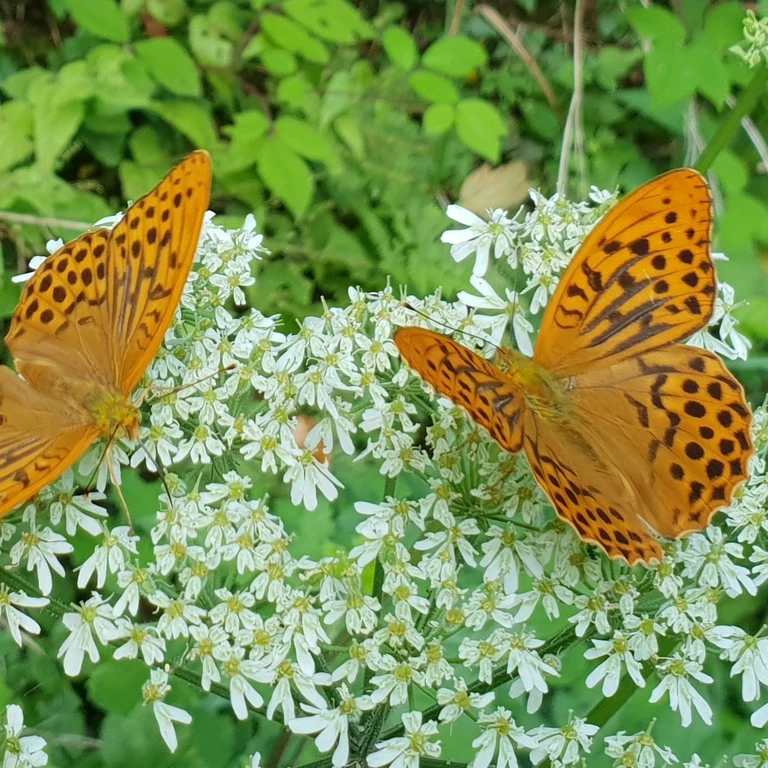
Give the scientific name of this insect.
Argynnis paphia
